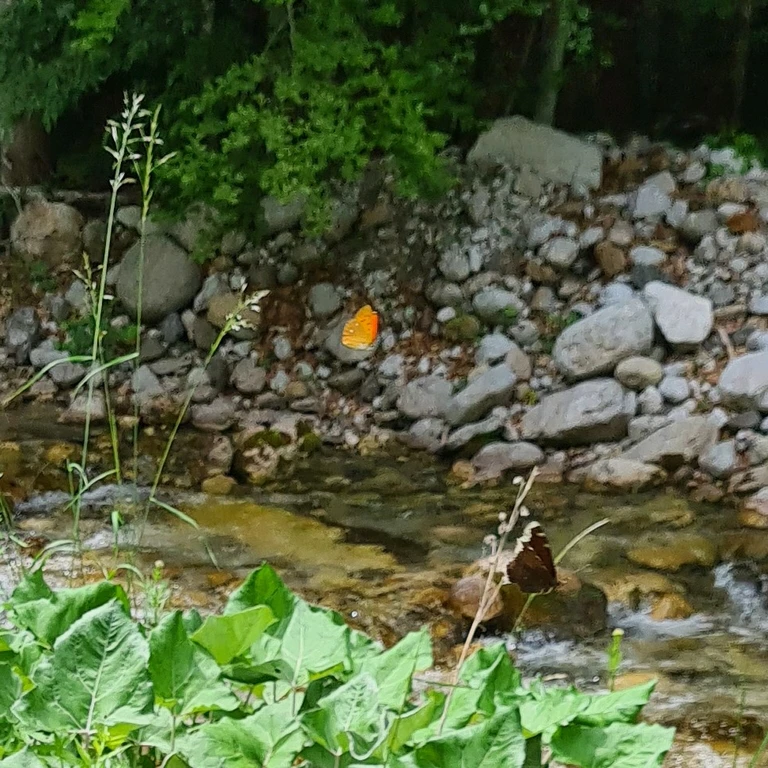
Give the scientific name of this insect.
Lycaena virgaureae
